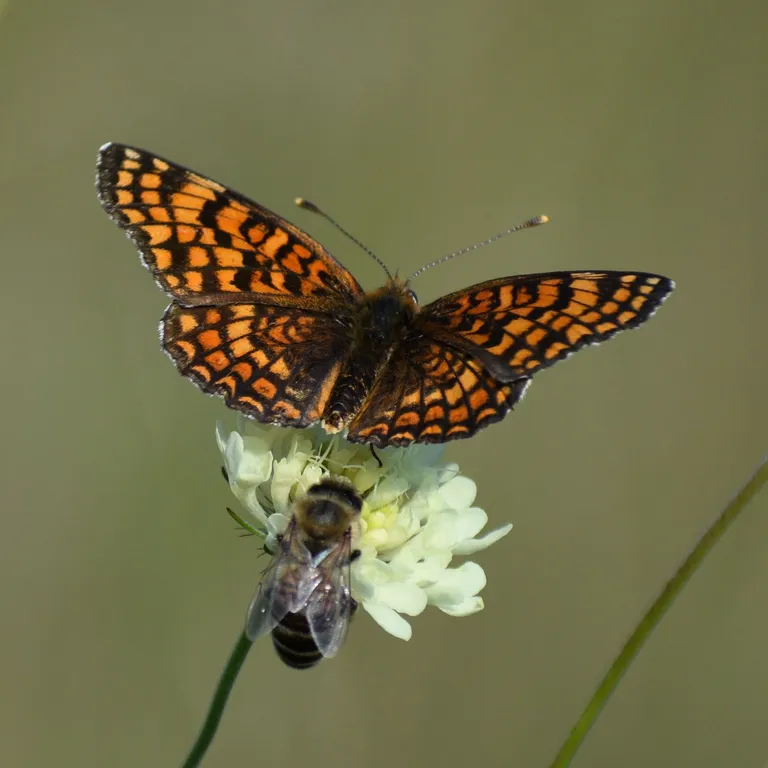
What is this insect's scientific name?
Melitaea phoebe
